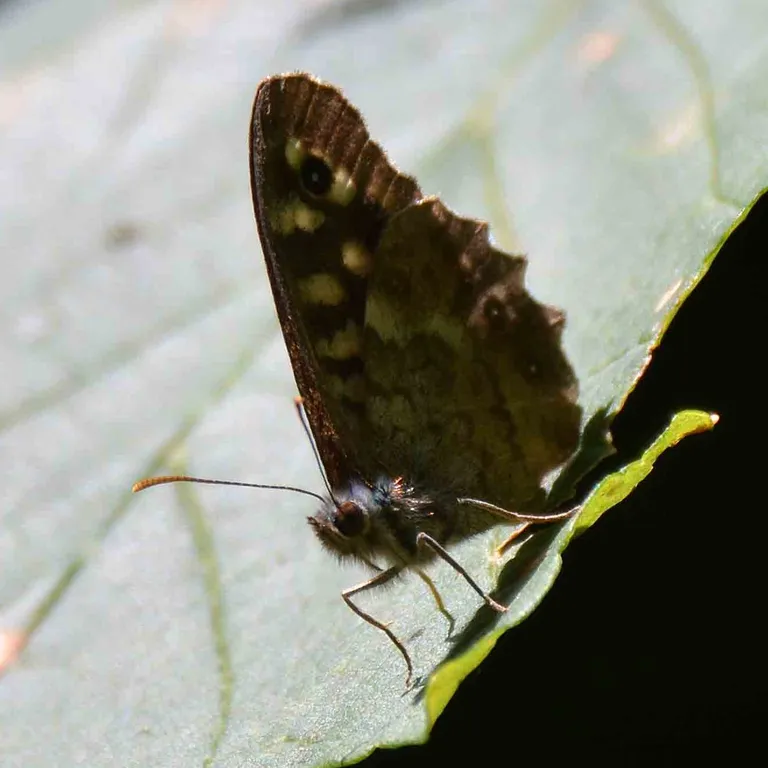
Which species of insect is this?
Pararge aegeria
